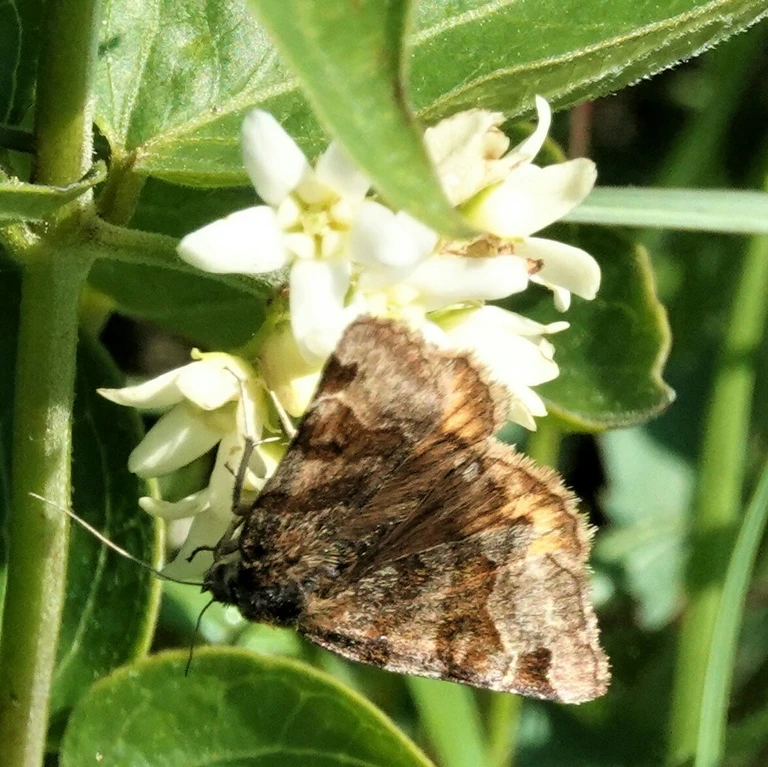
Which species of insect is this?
Euclidia glyphica
